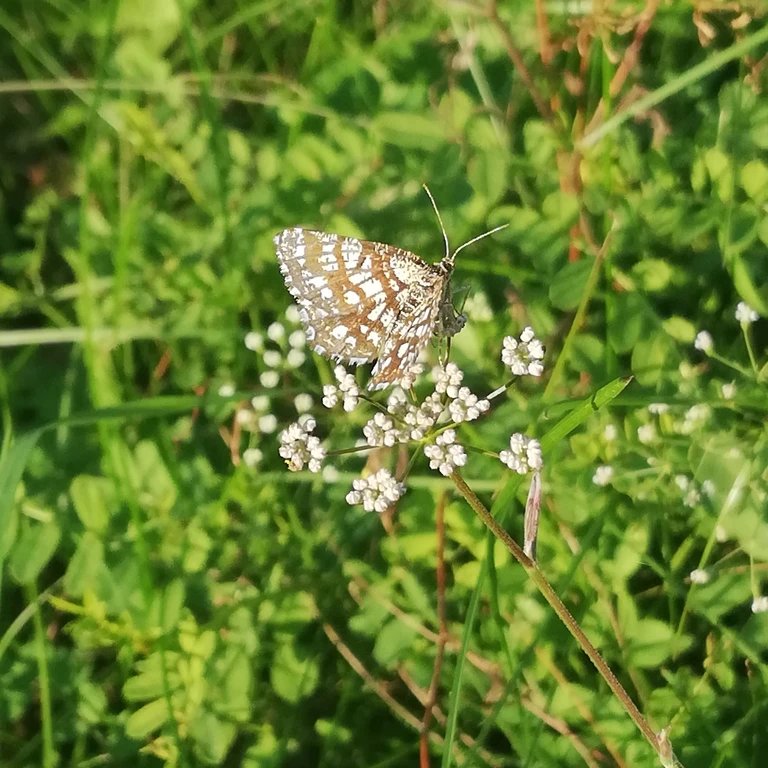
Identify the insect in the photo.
Chiasmia clathrata
